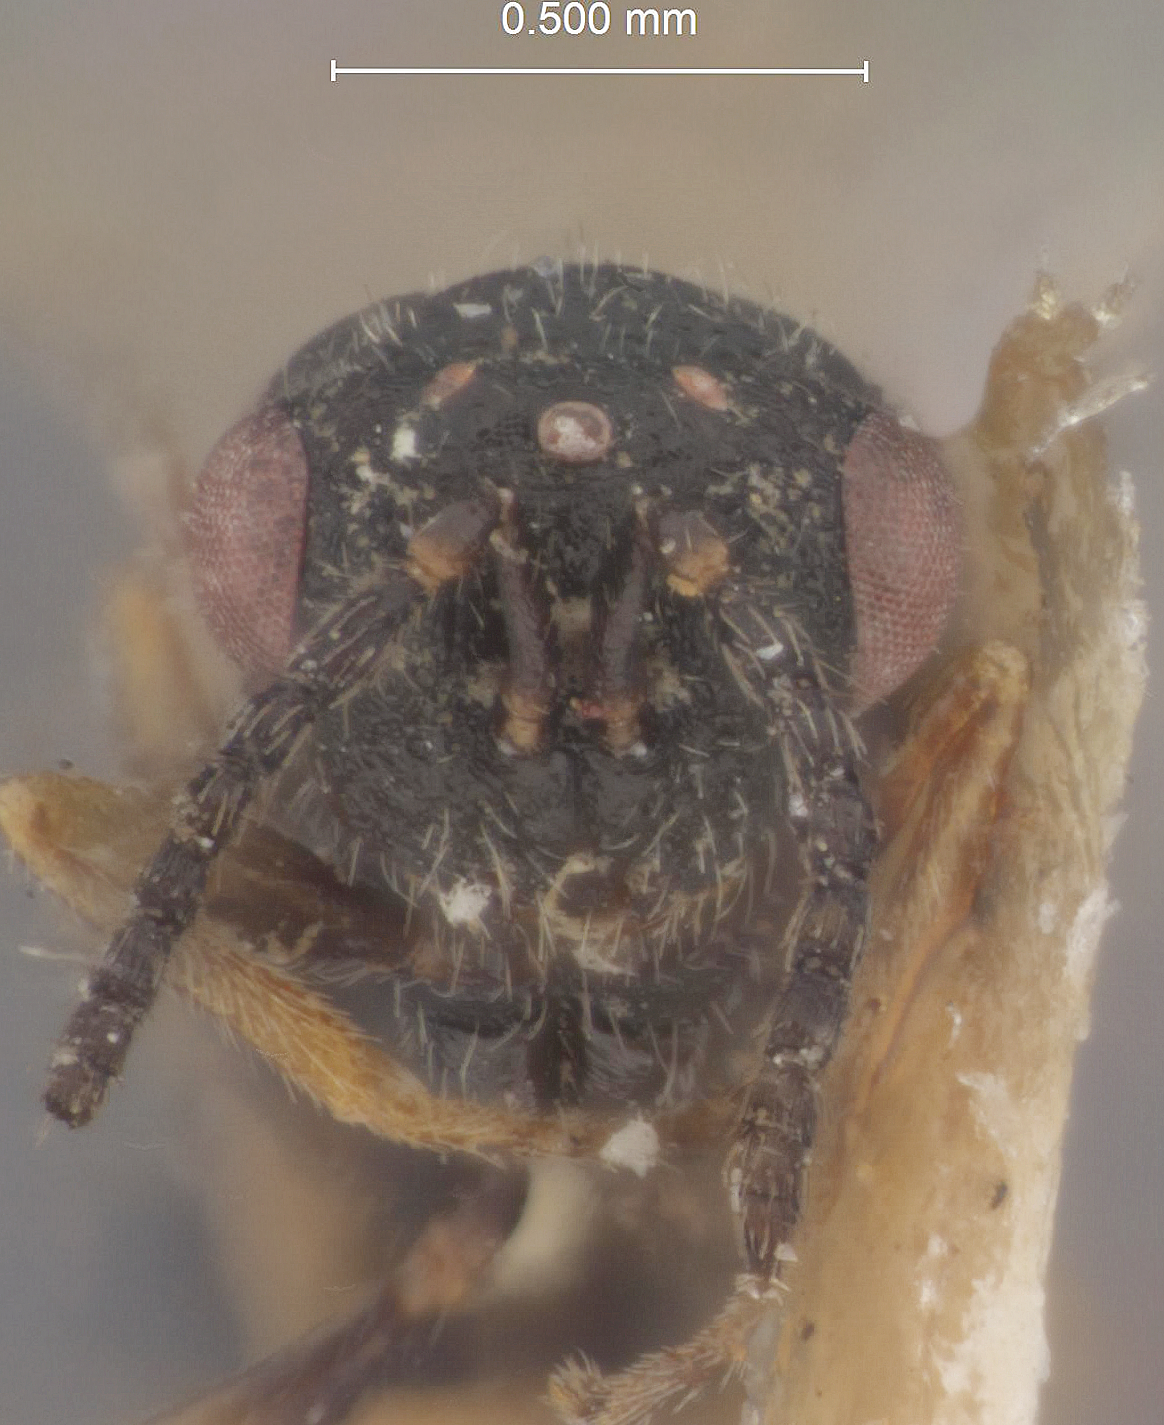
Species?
Harmolita cinnae
